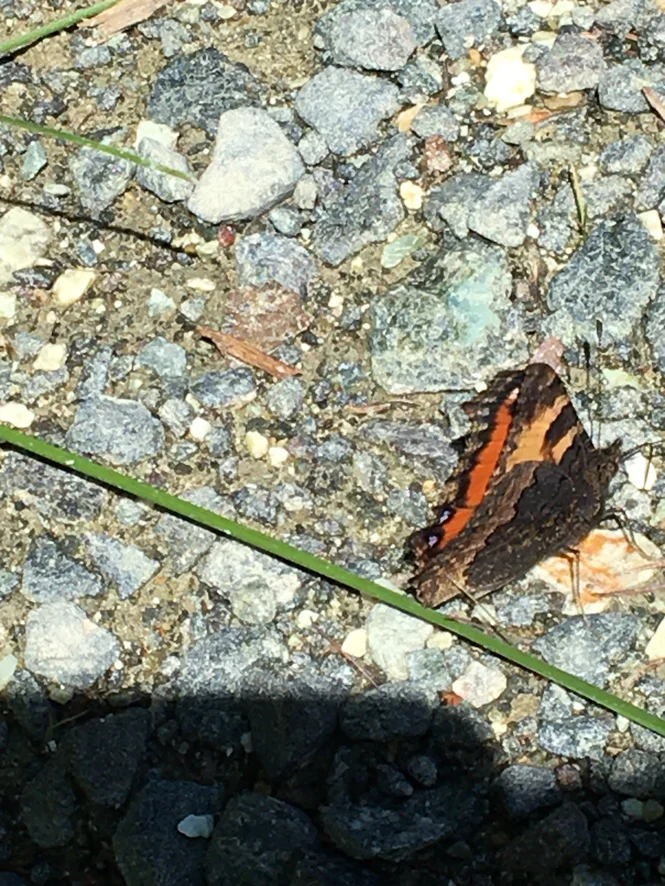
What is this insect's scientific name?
Aglais urticae
